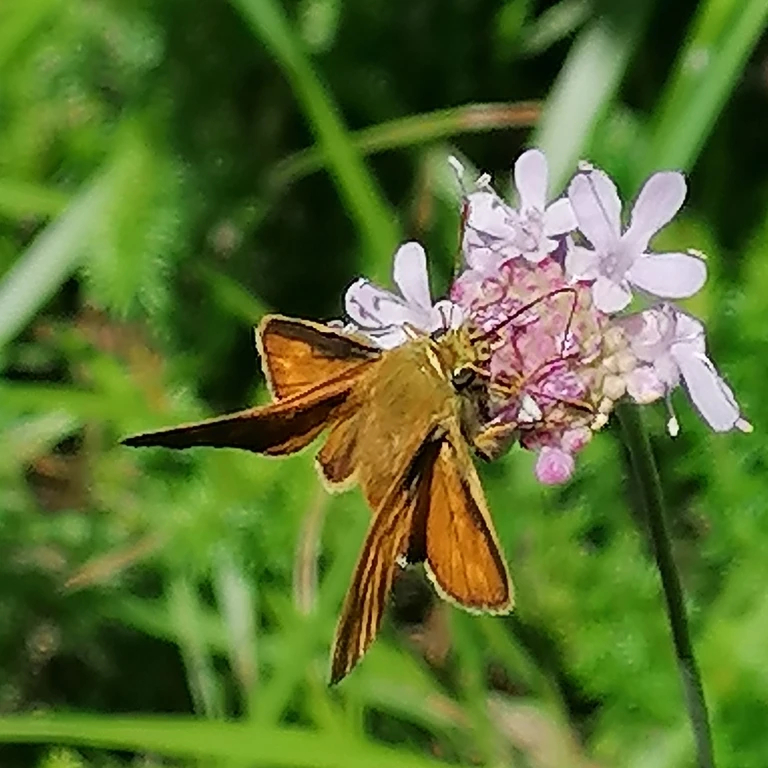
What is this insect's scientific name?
Ochlodes sylvanus (also Ochlodes venata)
